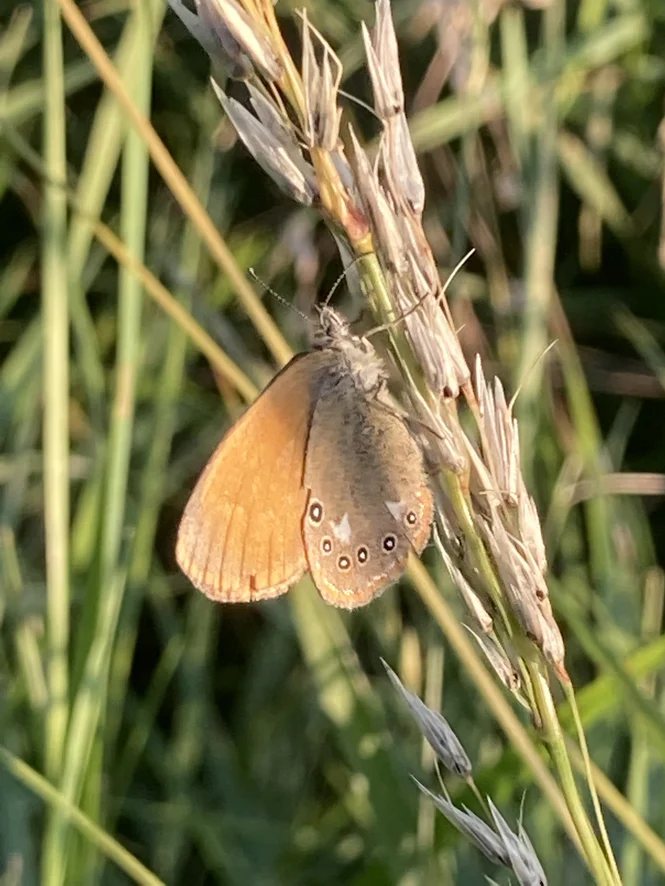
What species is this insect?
Coenonympha glycerion (also Coenonympha iphis)
